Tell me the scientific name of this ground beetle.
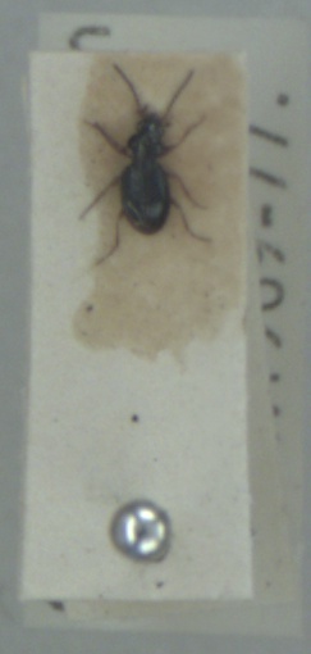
Bembidion gilvipes
